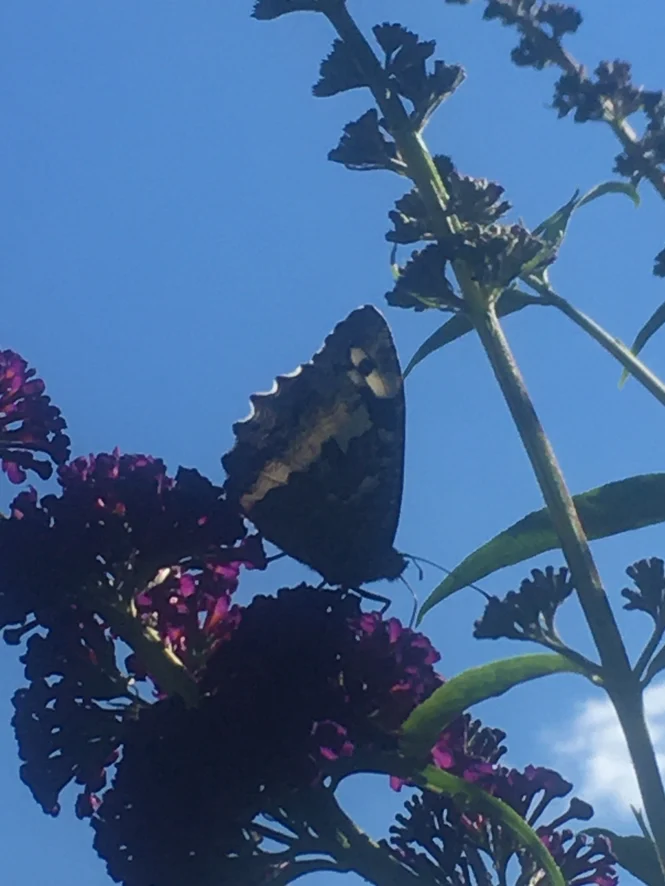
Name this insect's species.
Brintesia circe
